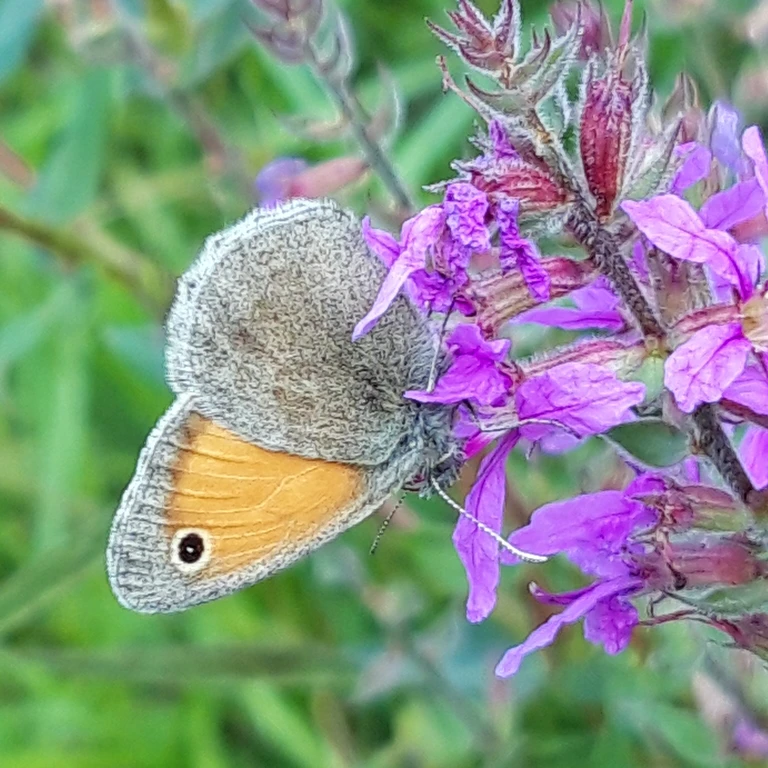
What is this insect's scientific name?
Coenonympha pamphilus
